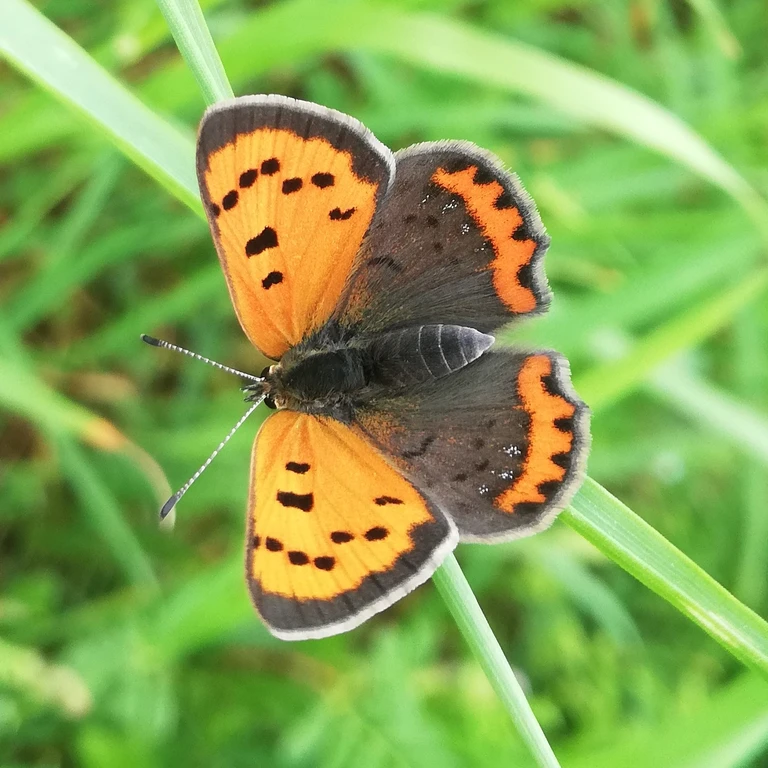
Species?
Lycaena phlaeas
